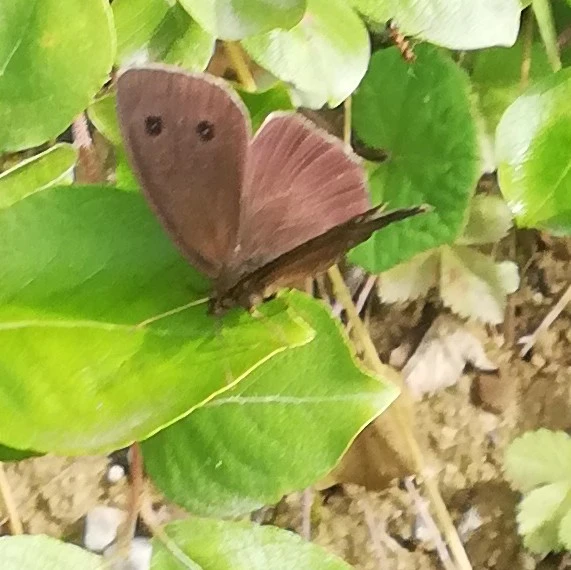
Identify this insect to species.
Minois dryas
